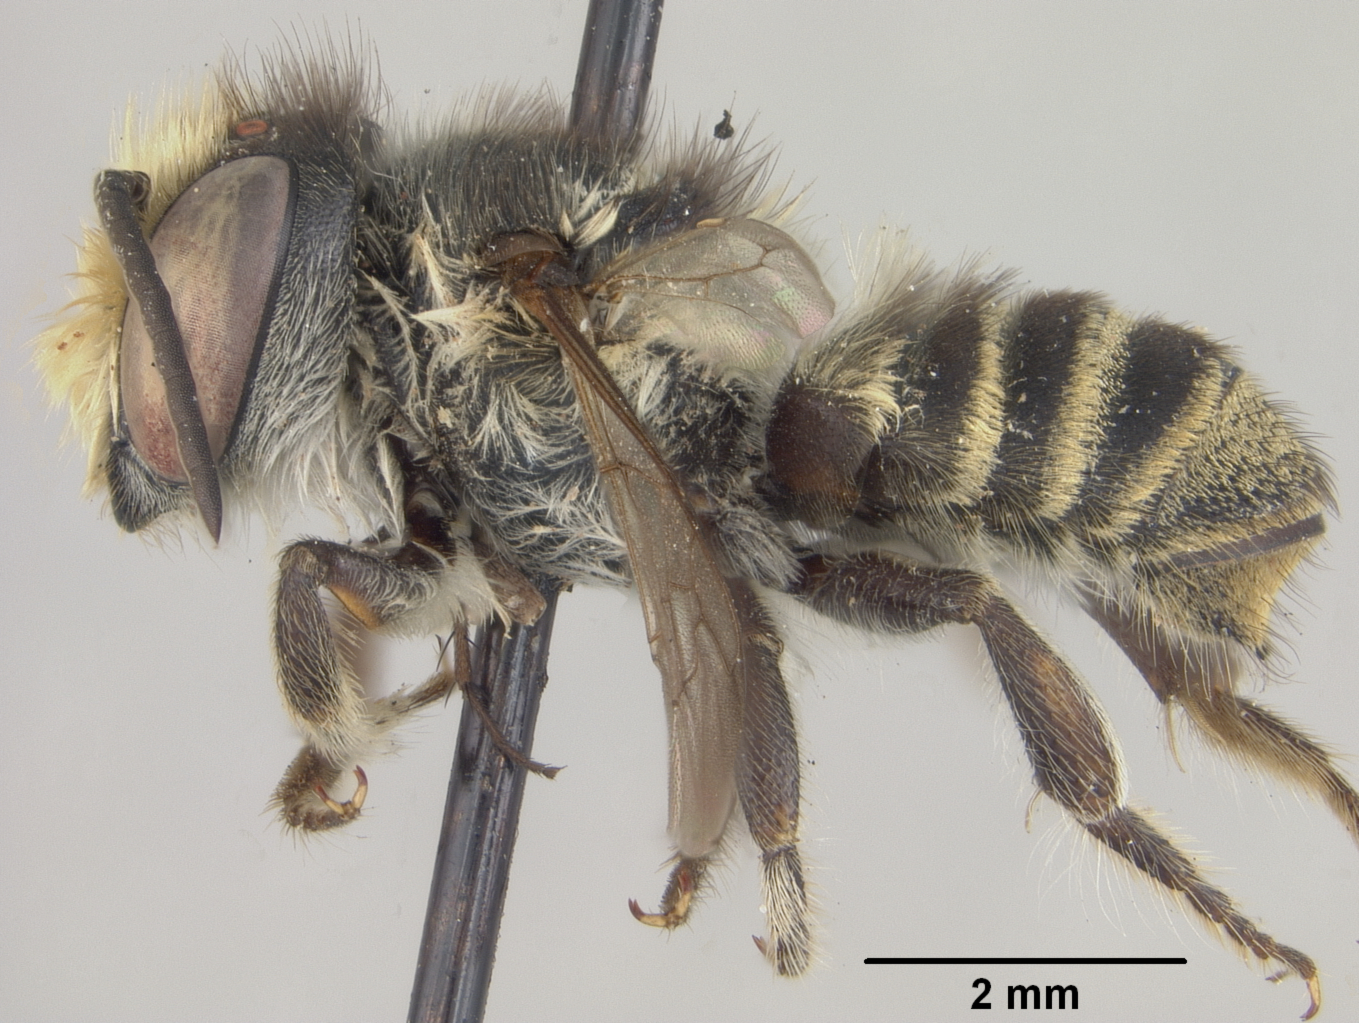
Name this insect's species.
Megachile beniensis
